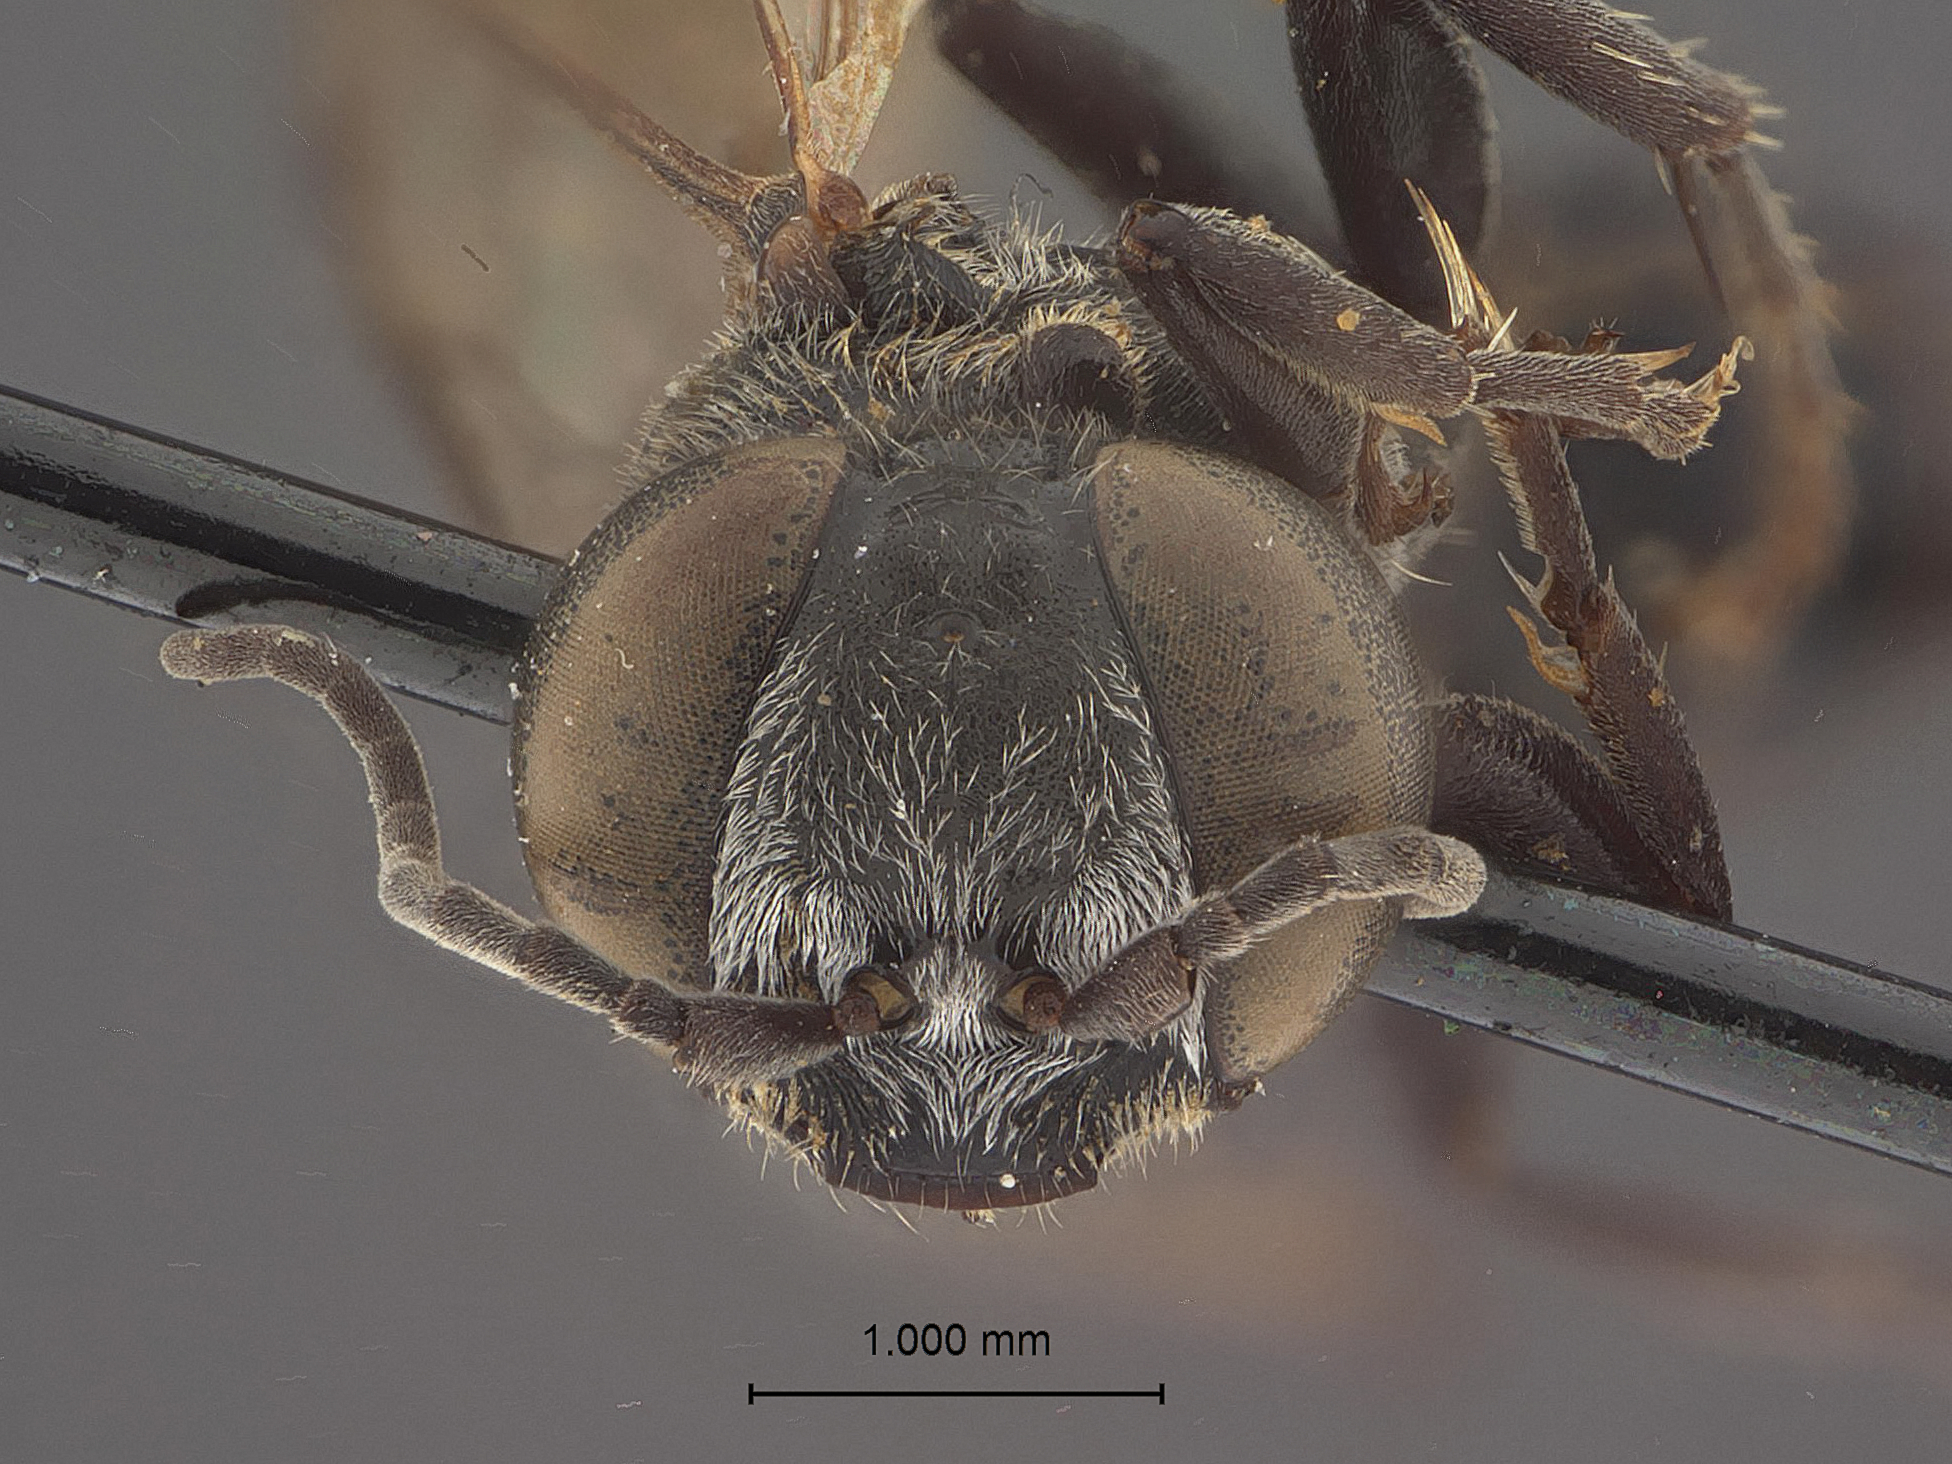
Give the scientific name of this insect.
Tachysphex similans
